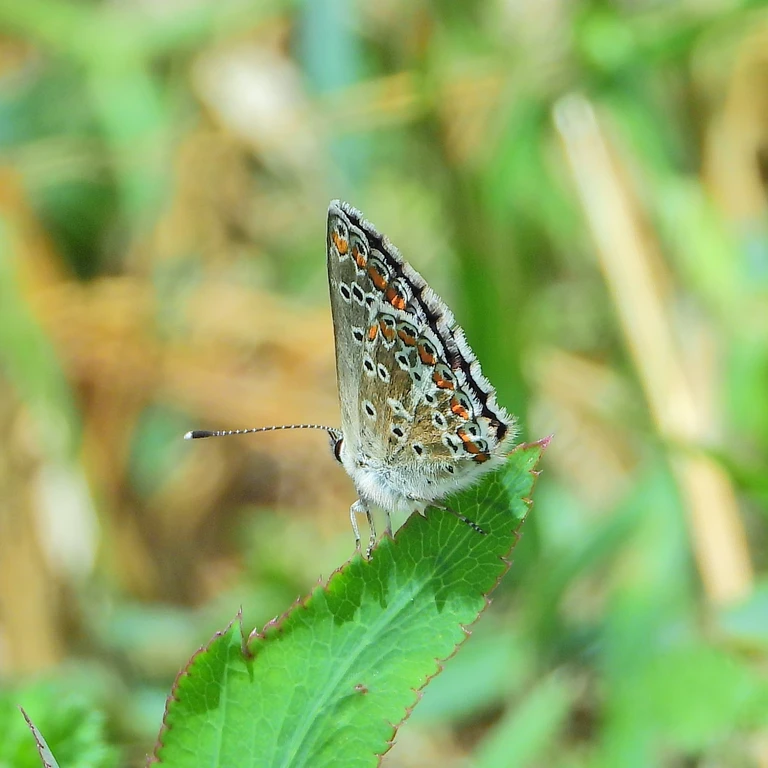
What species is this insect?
Aricia agestis/artaxerxes
